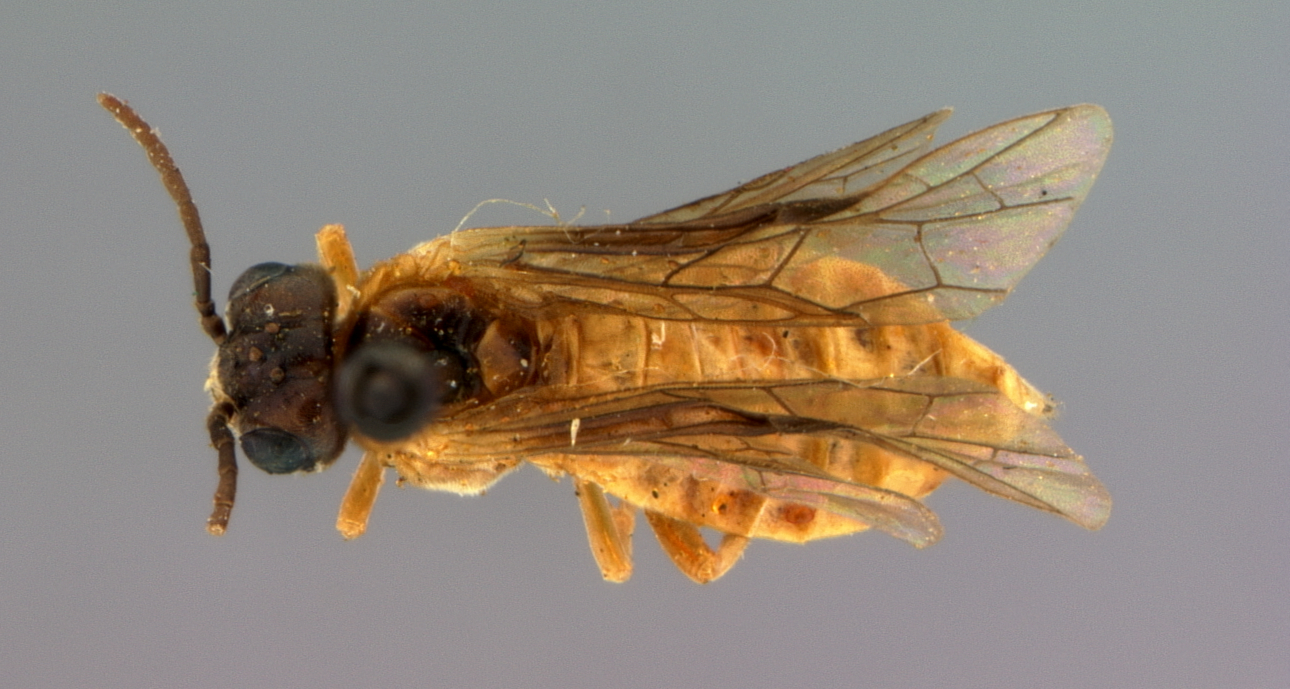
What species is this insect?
Monostegia nearctica
